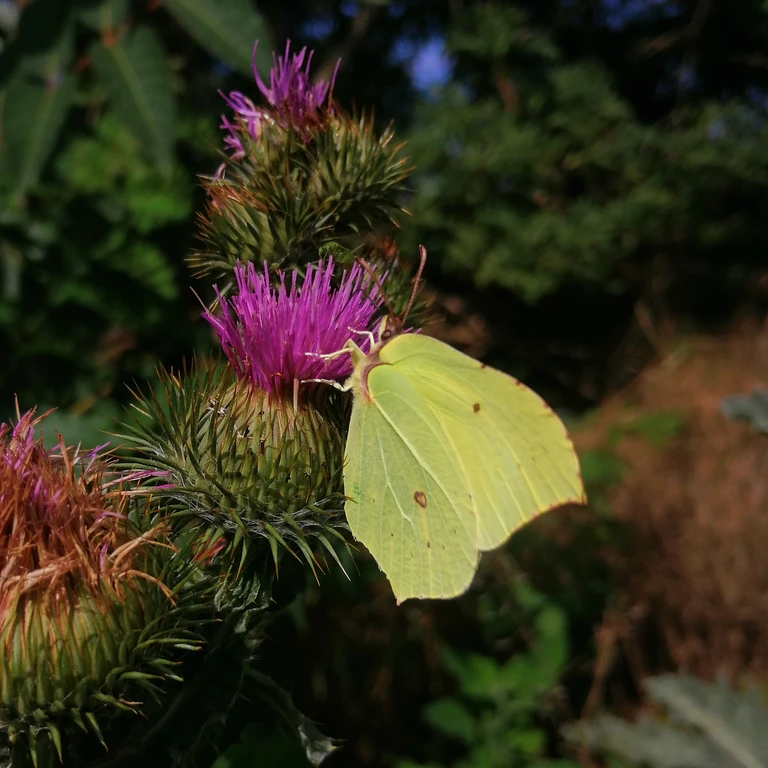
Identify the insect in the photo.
Gonepteryx rhamni
